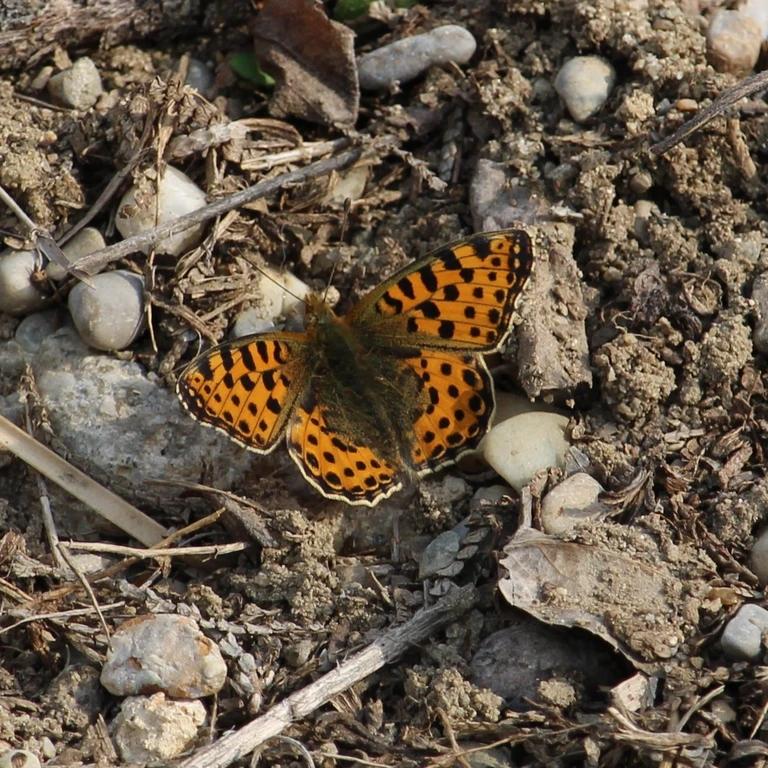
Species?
Issoria lathonia
